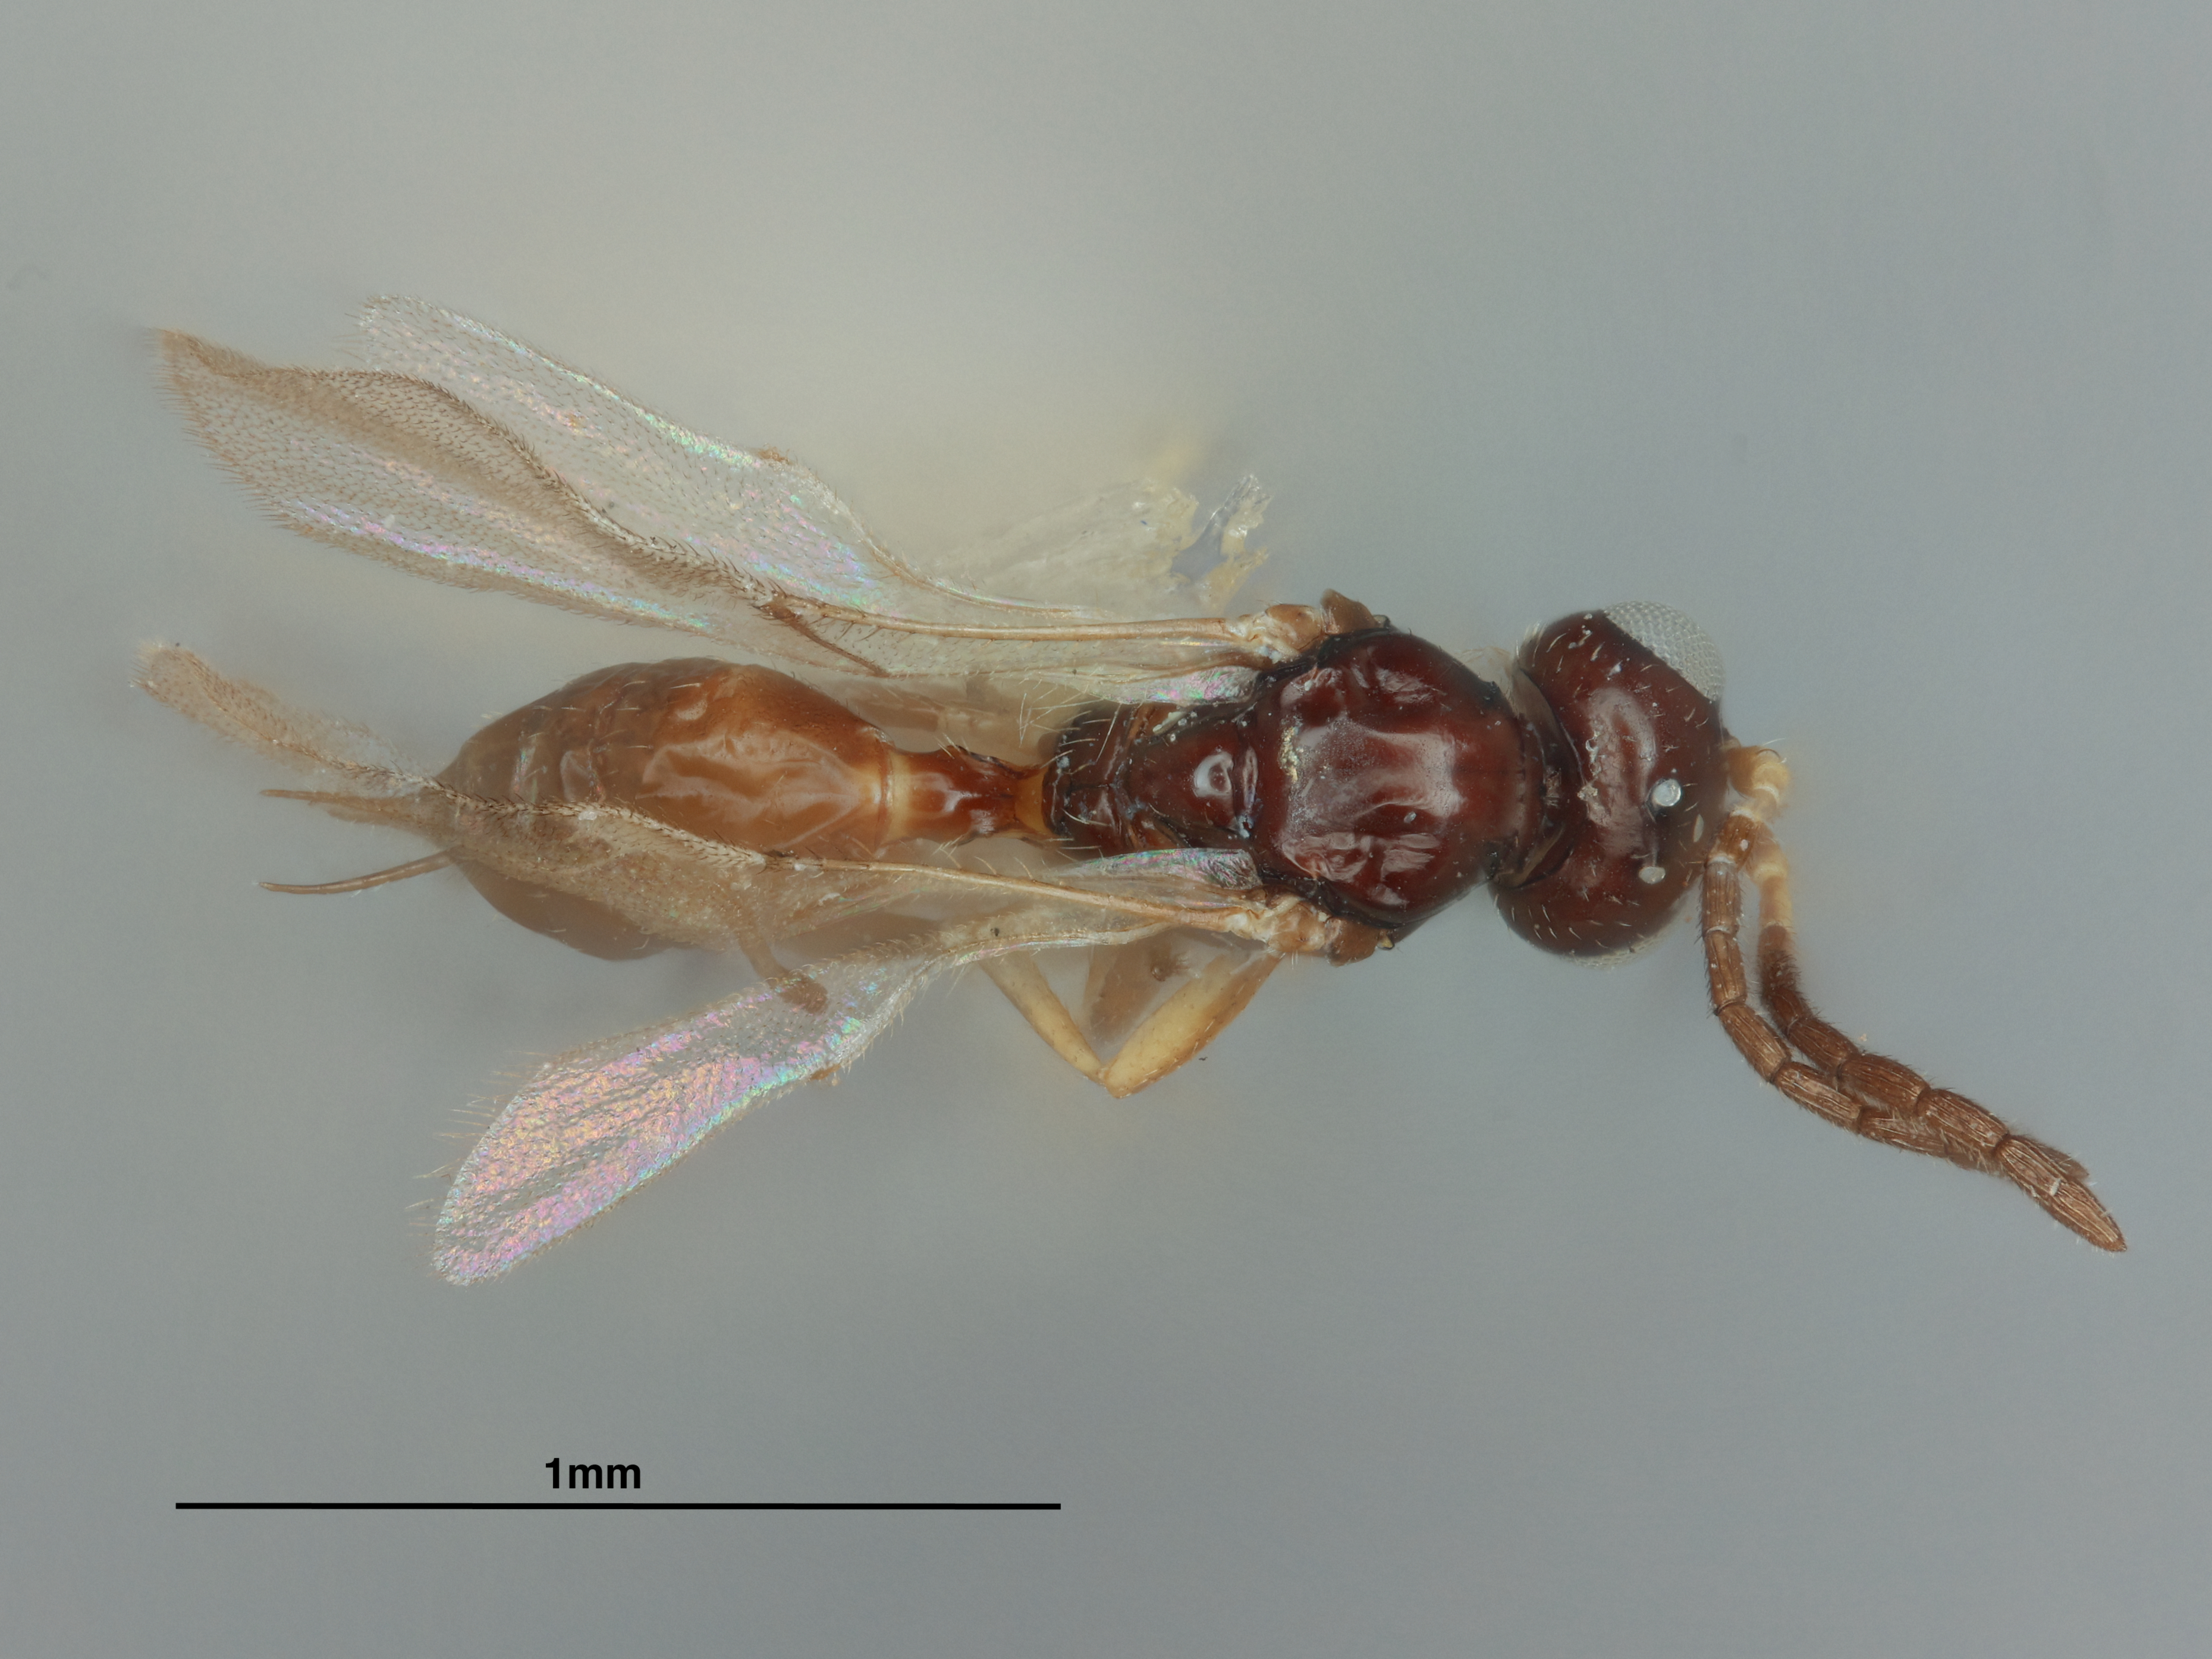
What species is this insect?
Trioxys similis
